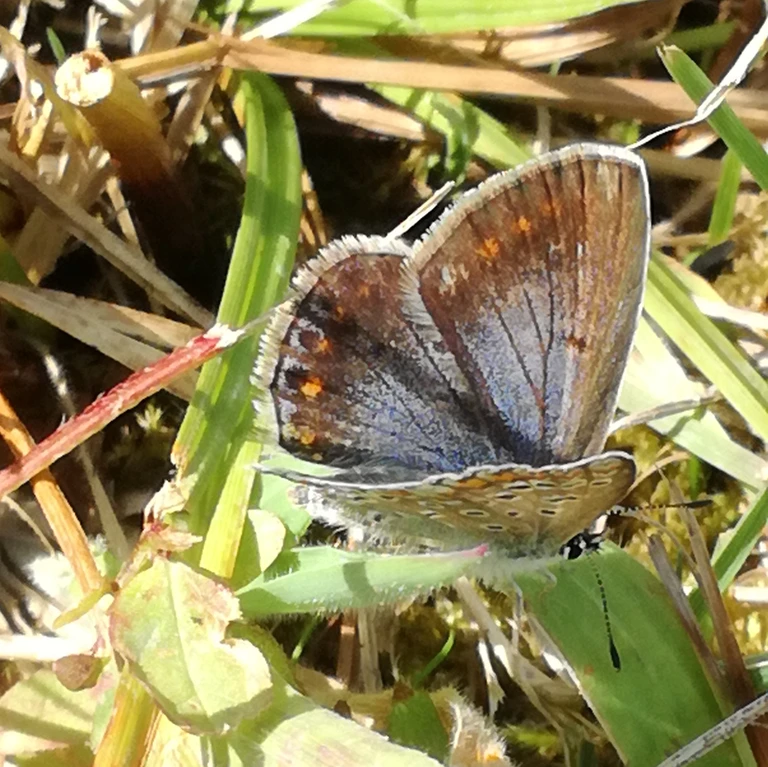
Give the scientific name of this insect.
Polyommatus icarus
